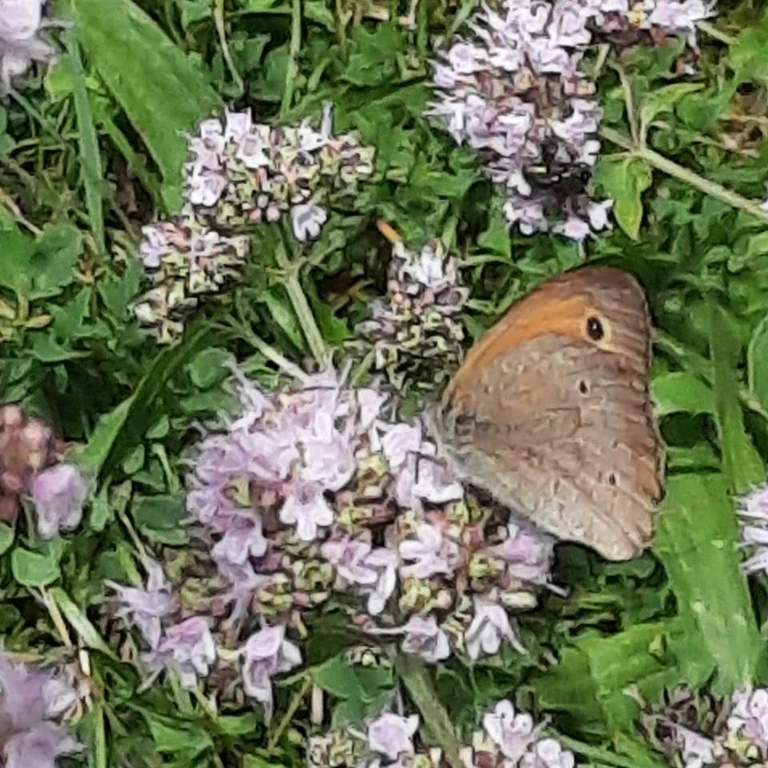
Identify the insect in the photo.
Maniola jurtina
